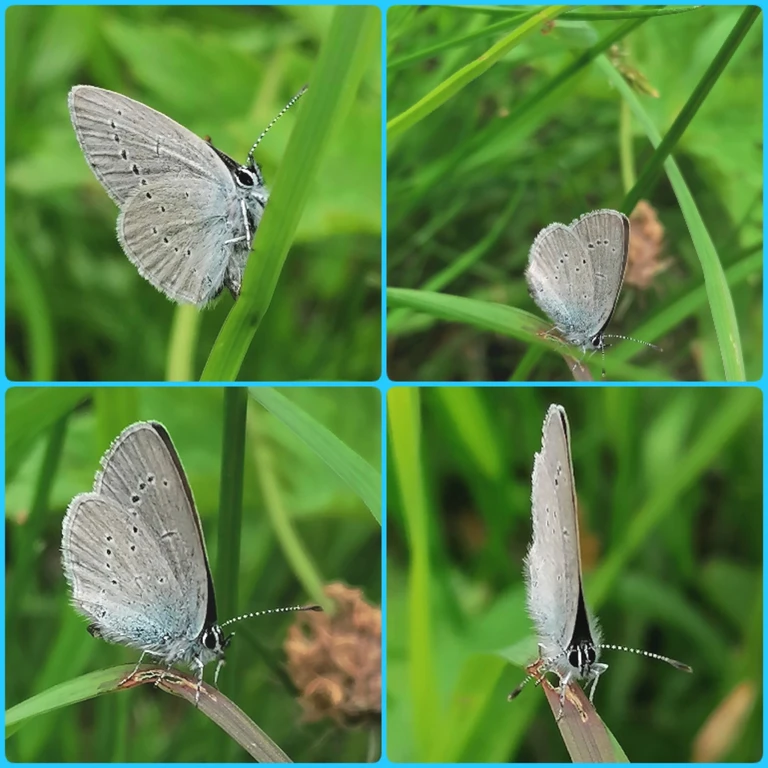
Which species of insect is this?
Cupido minimus
